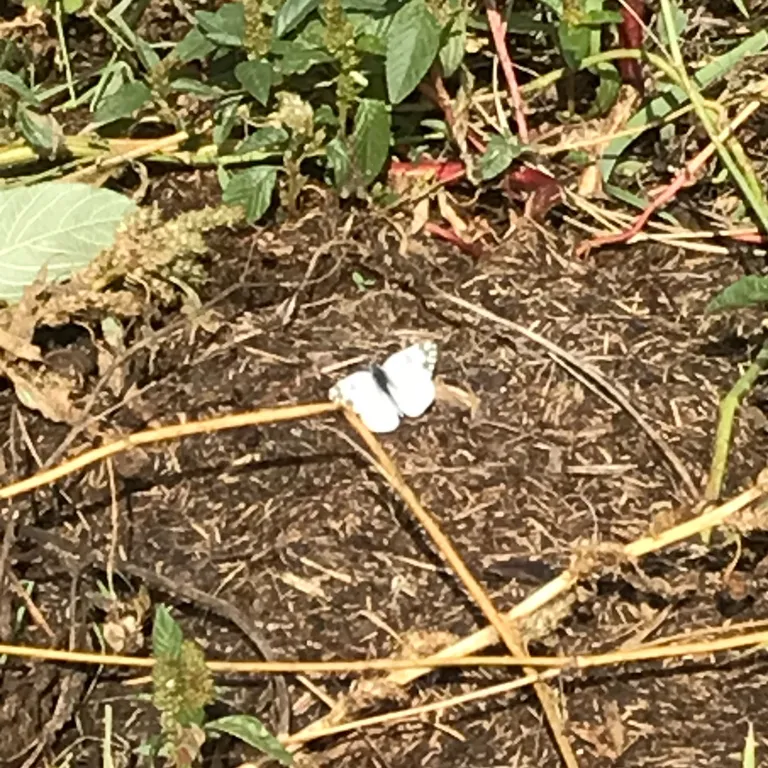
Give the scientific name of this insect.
Pontia edusa
